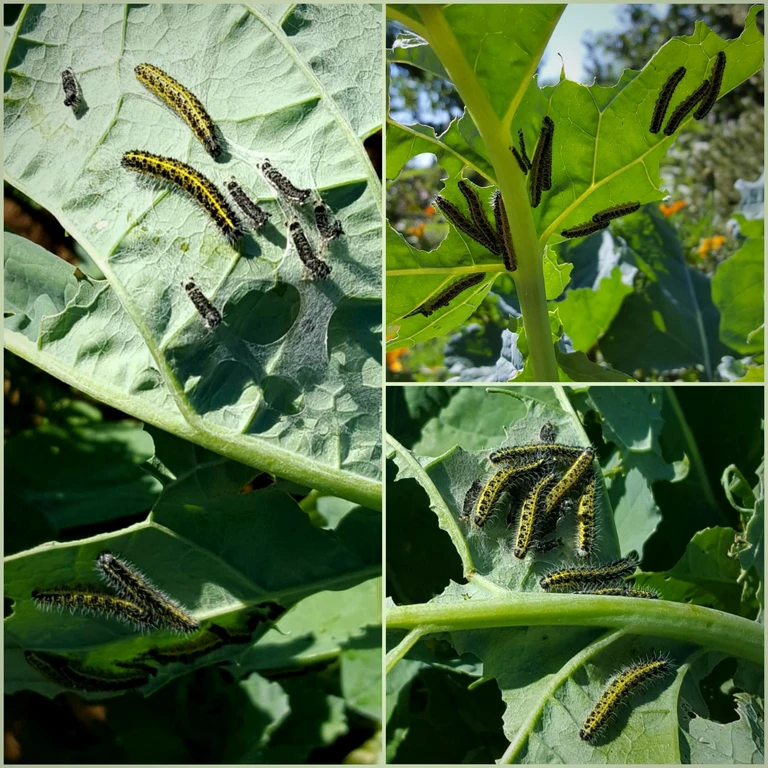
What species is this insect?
Pieris brassicae
